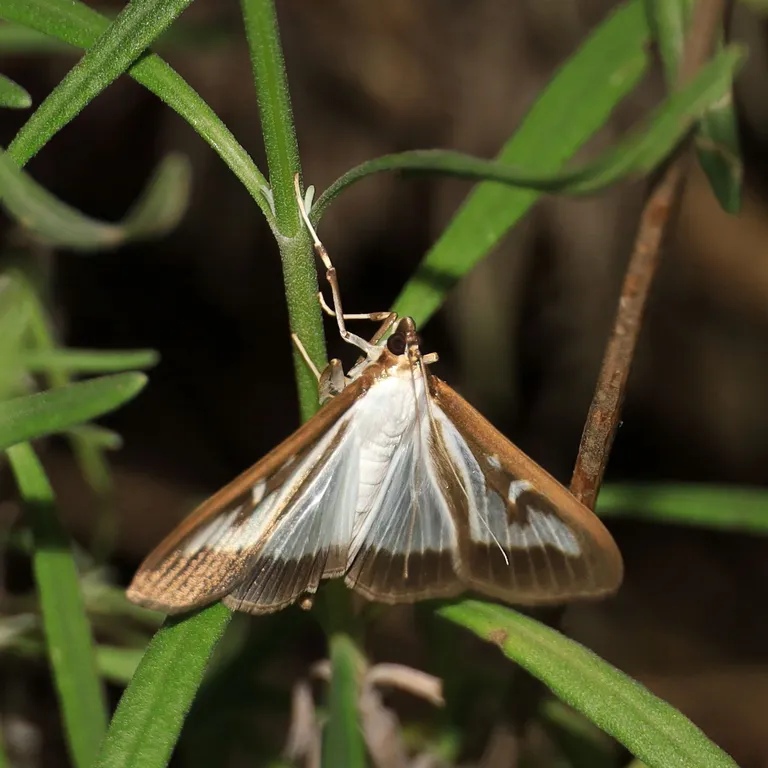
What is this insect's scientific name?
Cydalima perspectalis
